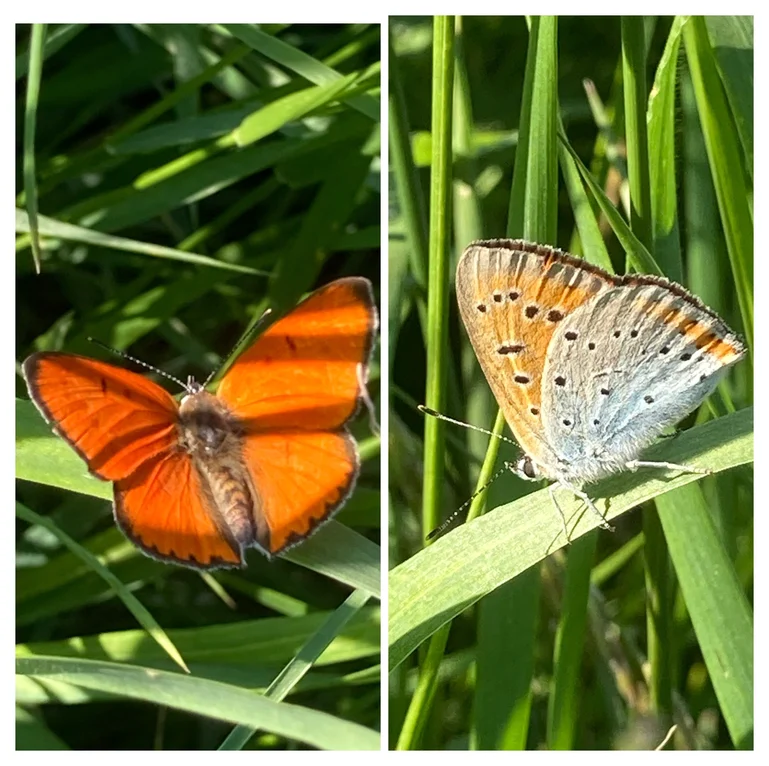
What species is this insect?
Lycaena dispar
